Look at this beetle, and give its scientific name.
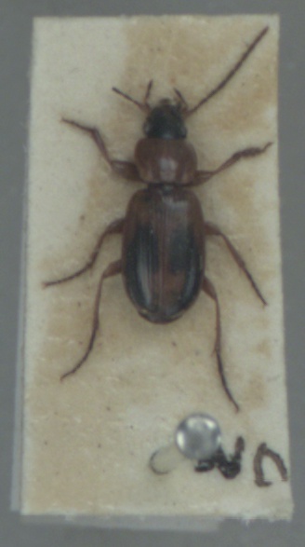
Badister bullatus
